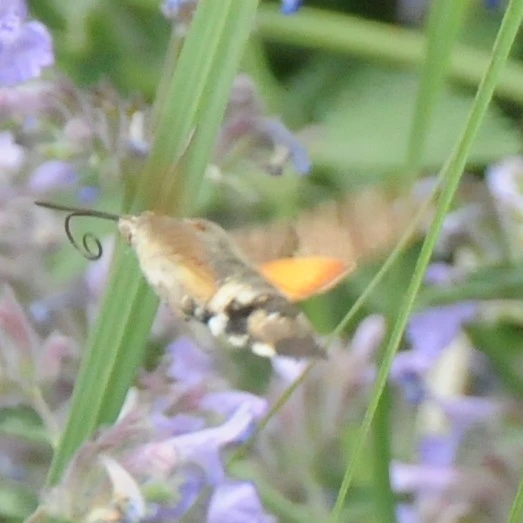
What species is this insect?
Macroglossum stellatarum
